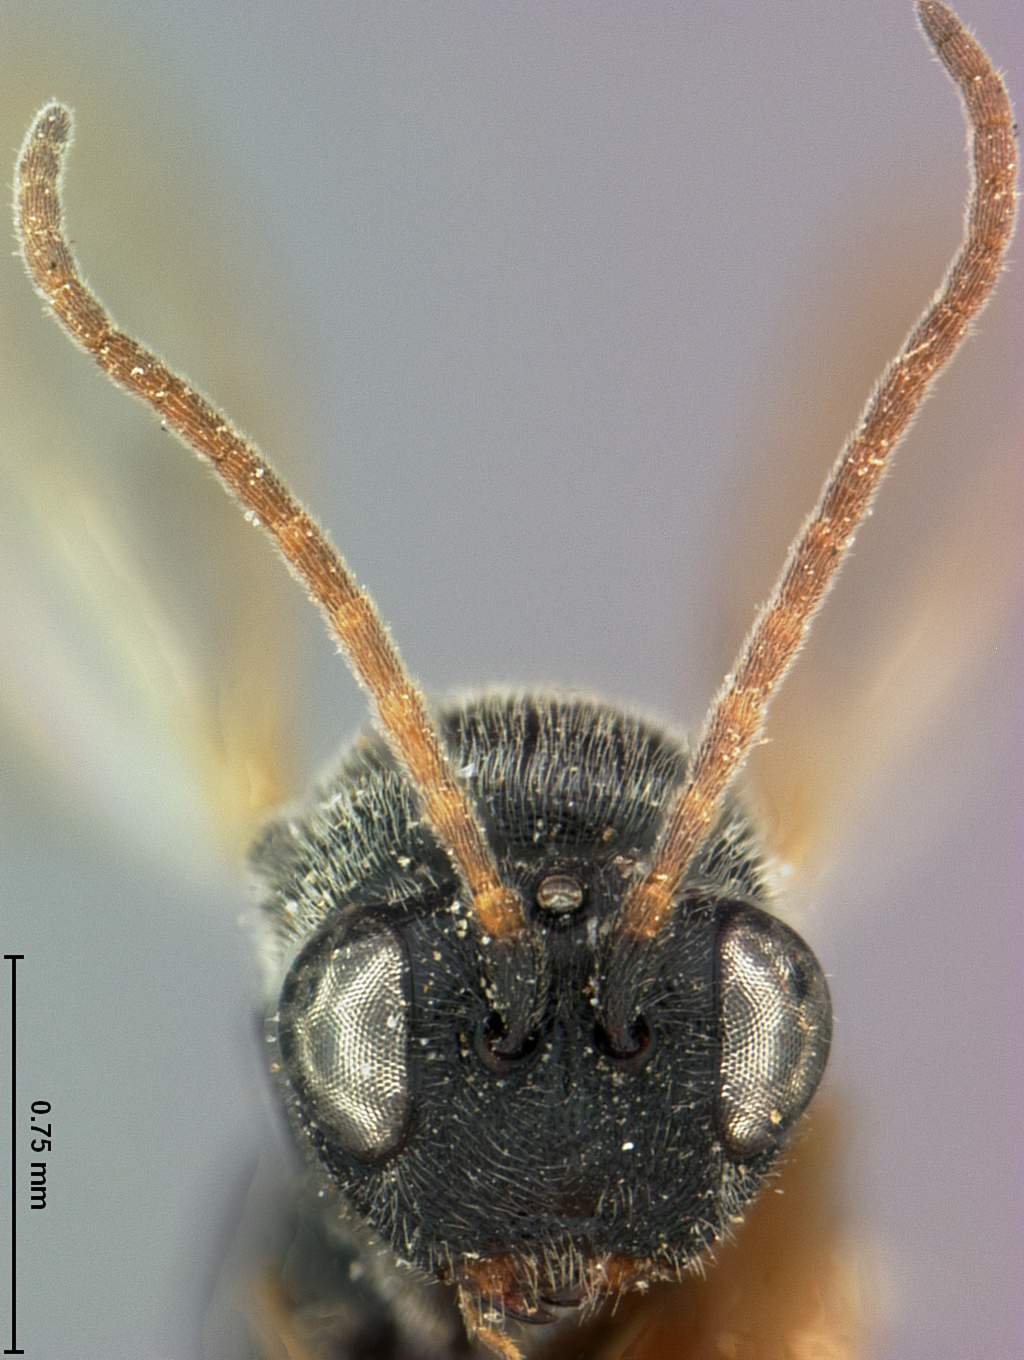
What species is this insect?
Euceroptres montanus
